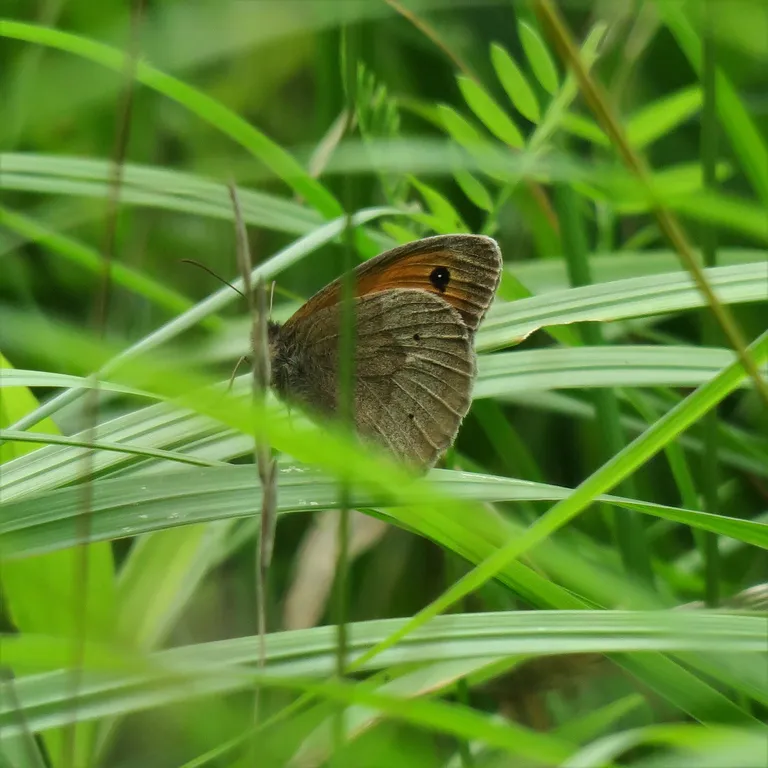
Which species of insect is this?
Maniola jurtina
